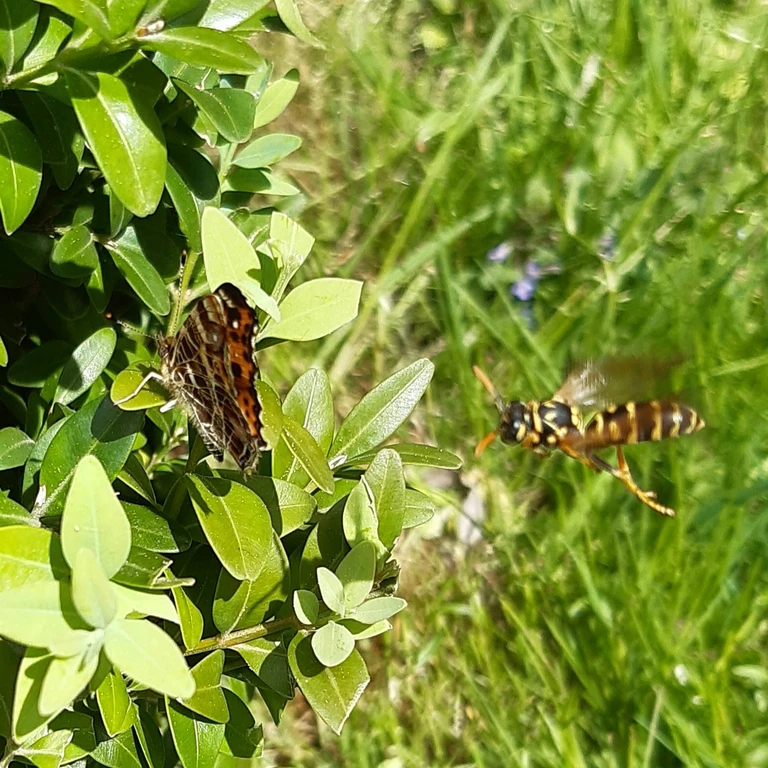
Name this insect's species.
Araschnia levana
